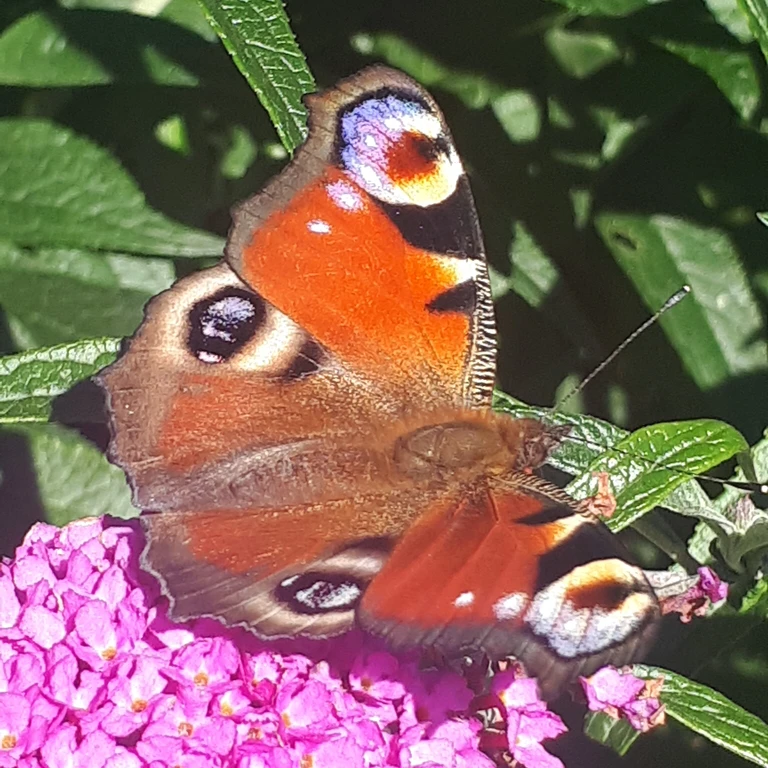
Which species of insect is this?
Aglais io
